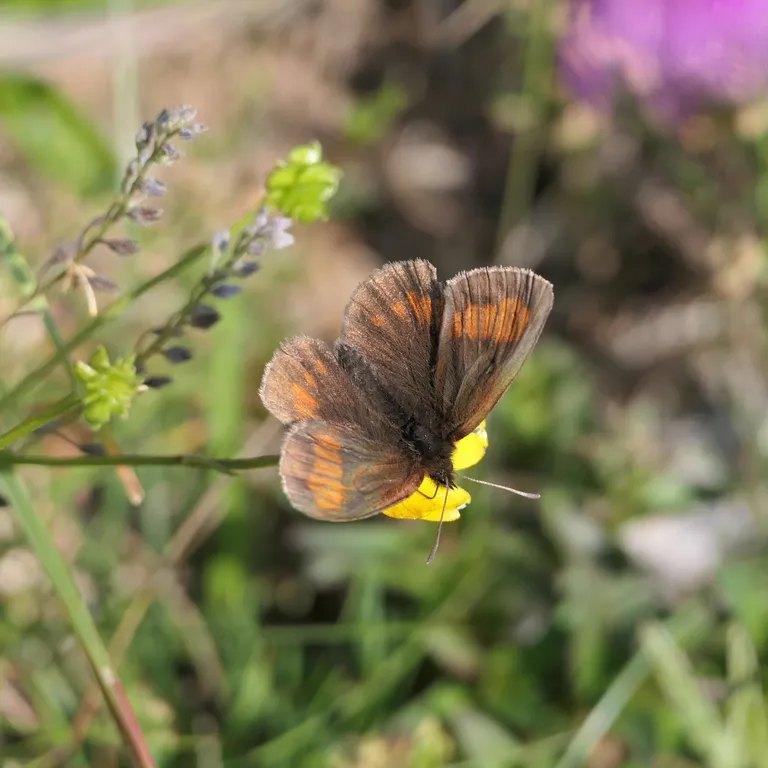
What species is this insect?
Erebia pharte
